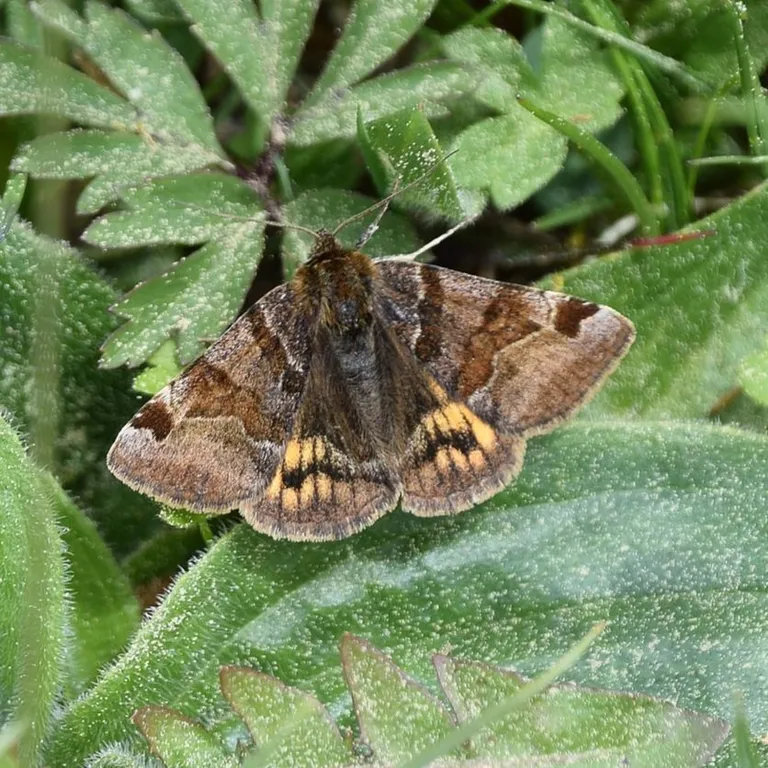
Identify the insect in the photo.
Euclidia glyphica
